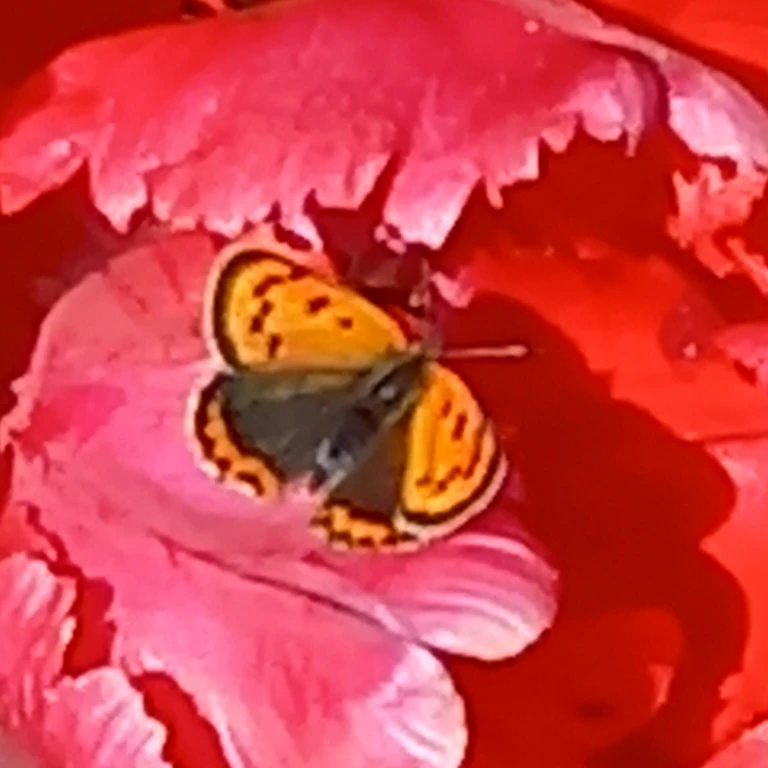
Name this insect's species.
Lycaena phlaeas
